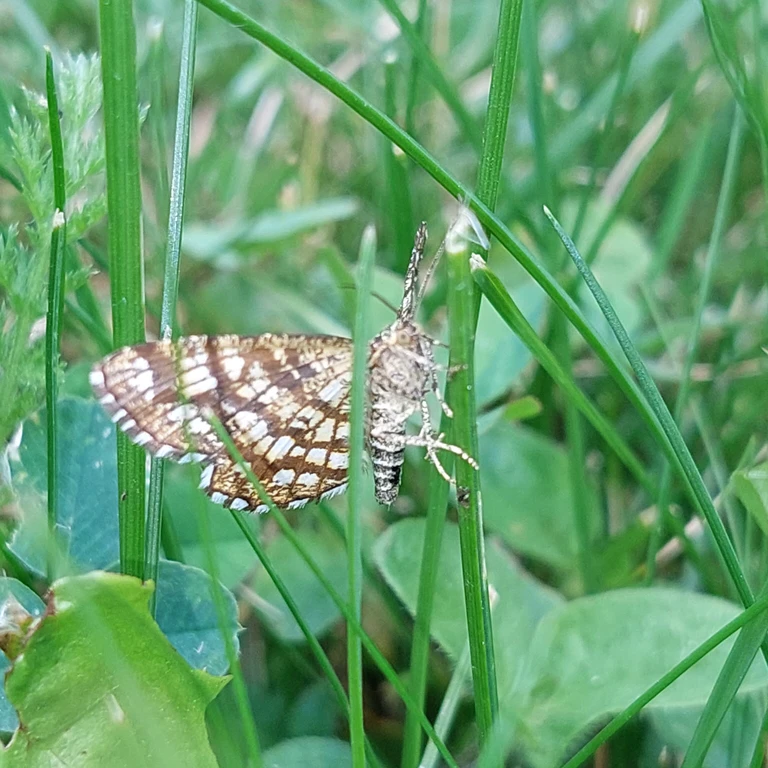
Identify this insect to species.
Chiasmia clathrata
